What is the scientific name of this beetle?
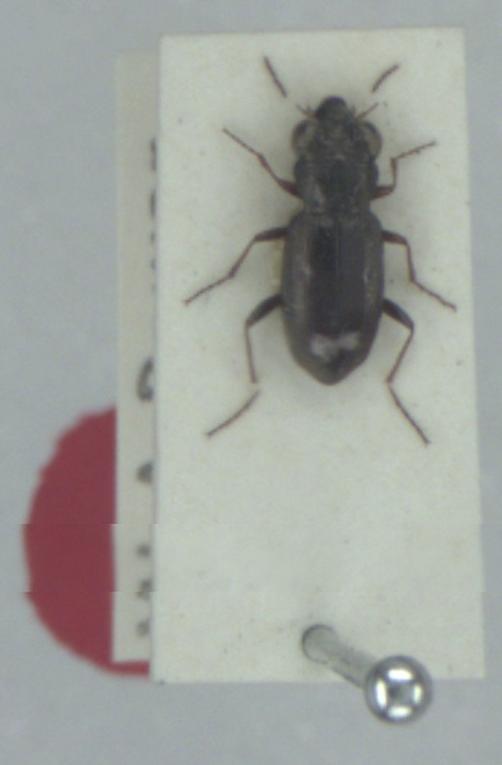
Notiophilus rufipes
